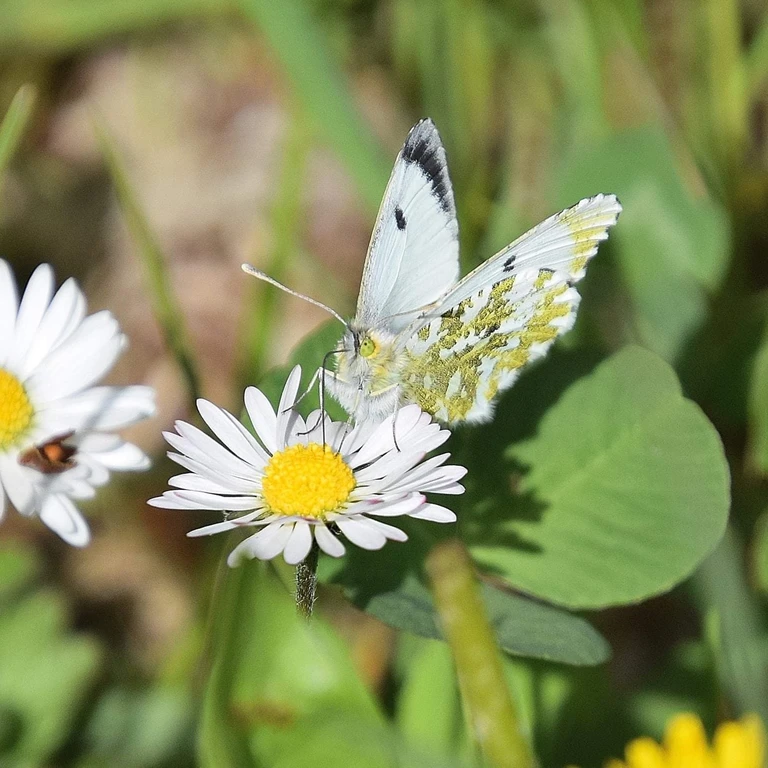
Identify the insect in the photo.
Anthocharis cardamines
